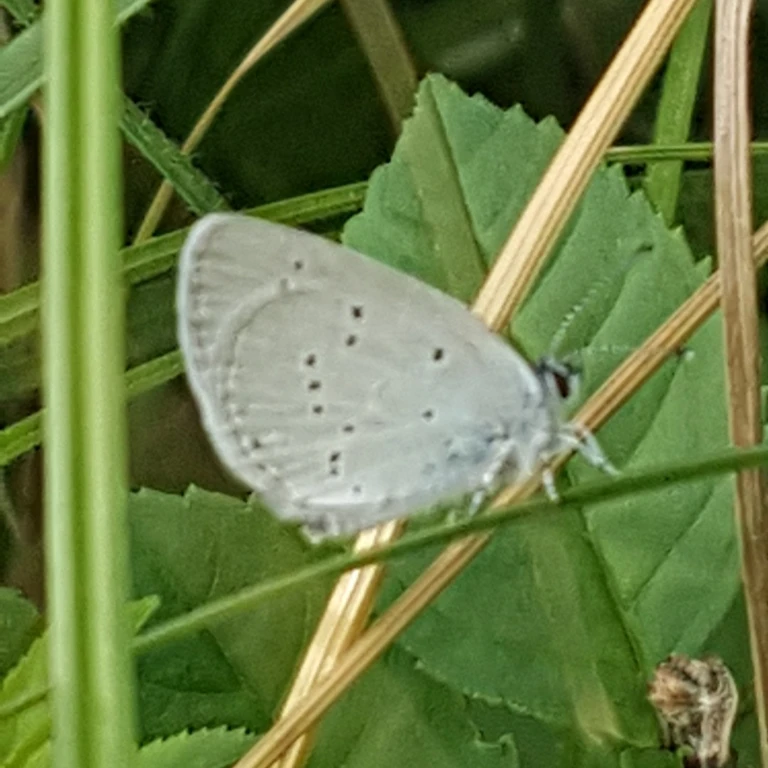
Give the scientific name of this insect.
Cupido minimus
